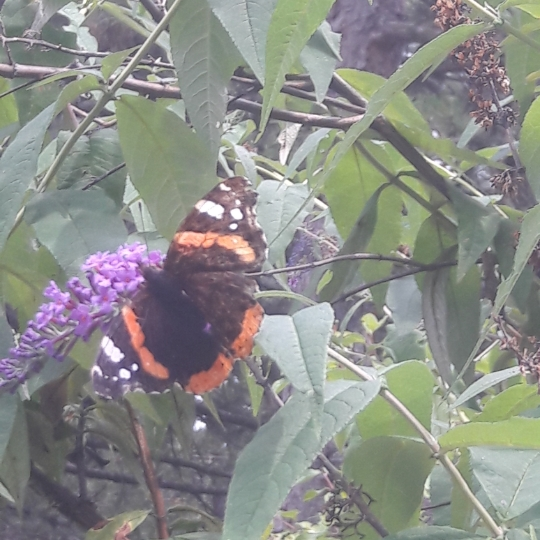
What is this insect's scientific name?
Vanessa atalanta
